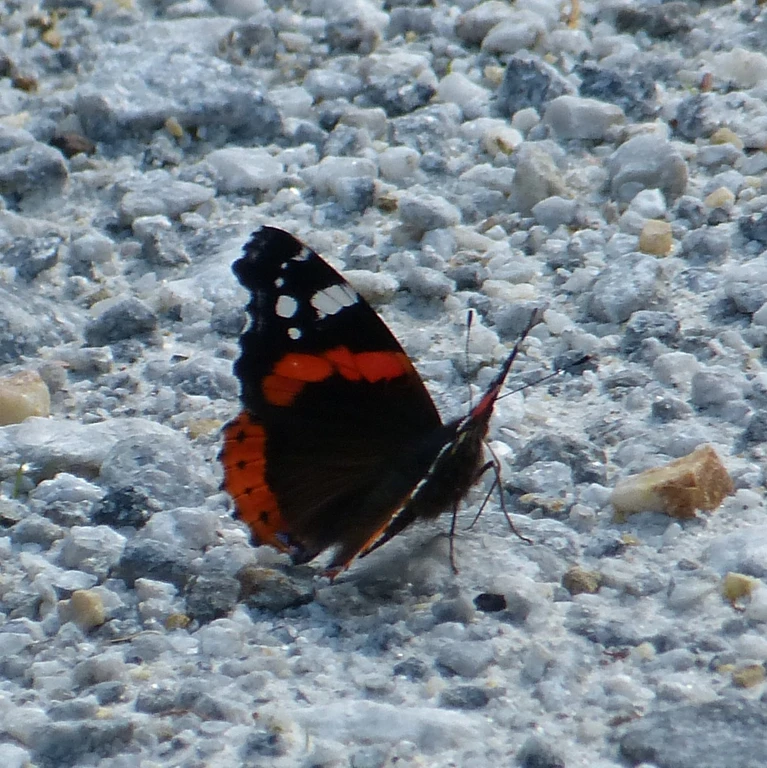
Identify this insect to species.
Vanessa atalanta
